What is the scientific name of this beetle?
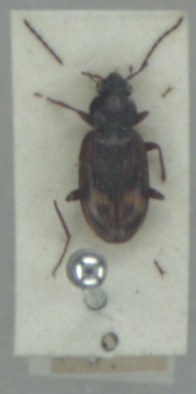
Bembidion dentellum
